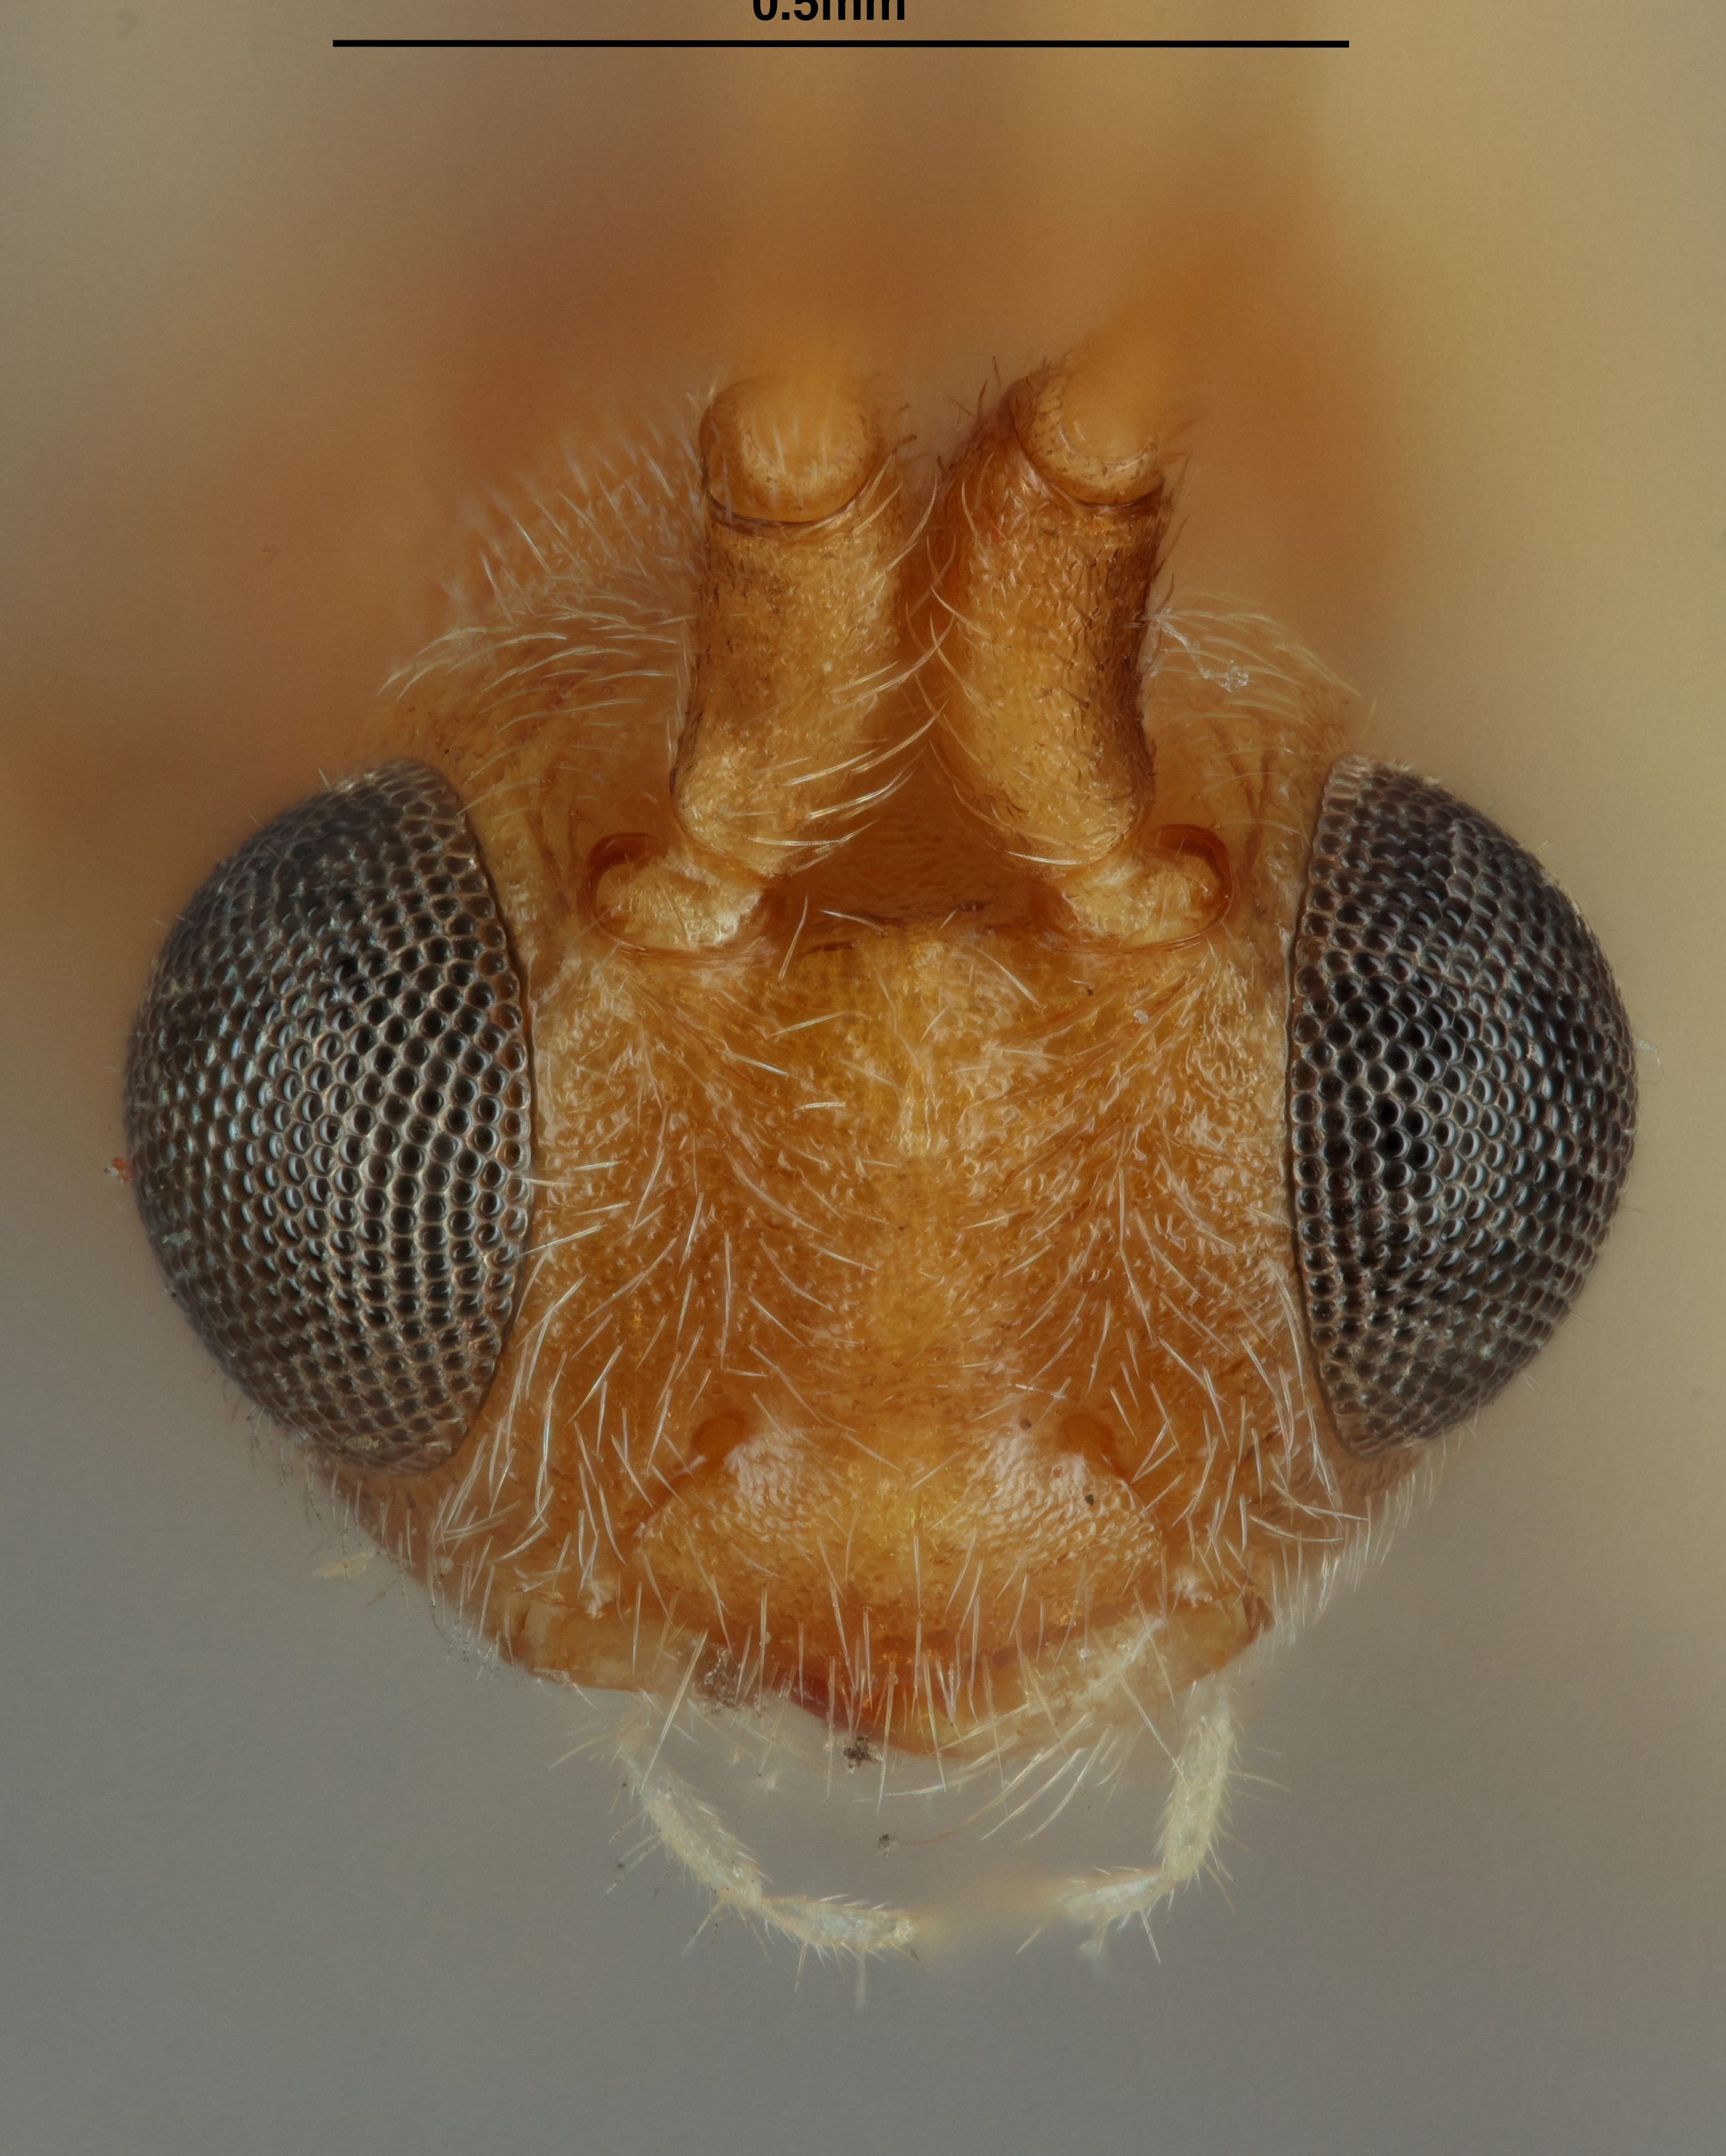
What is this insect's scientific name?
Phanerotoma rhyacioniae
